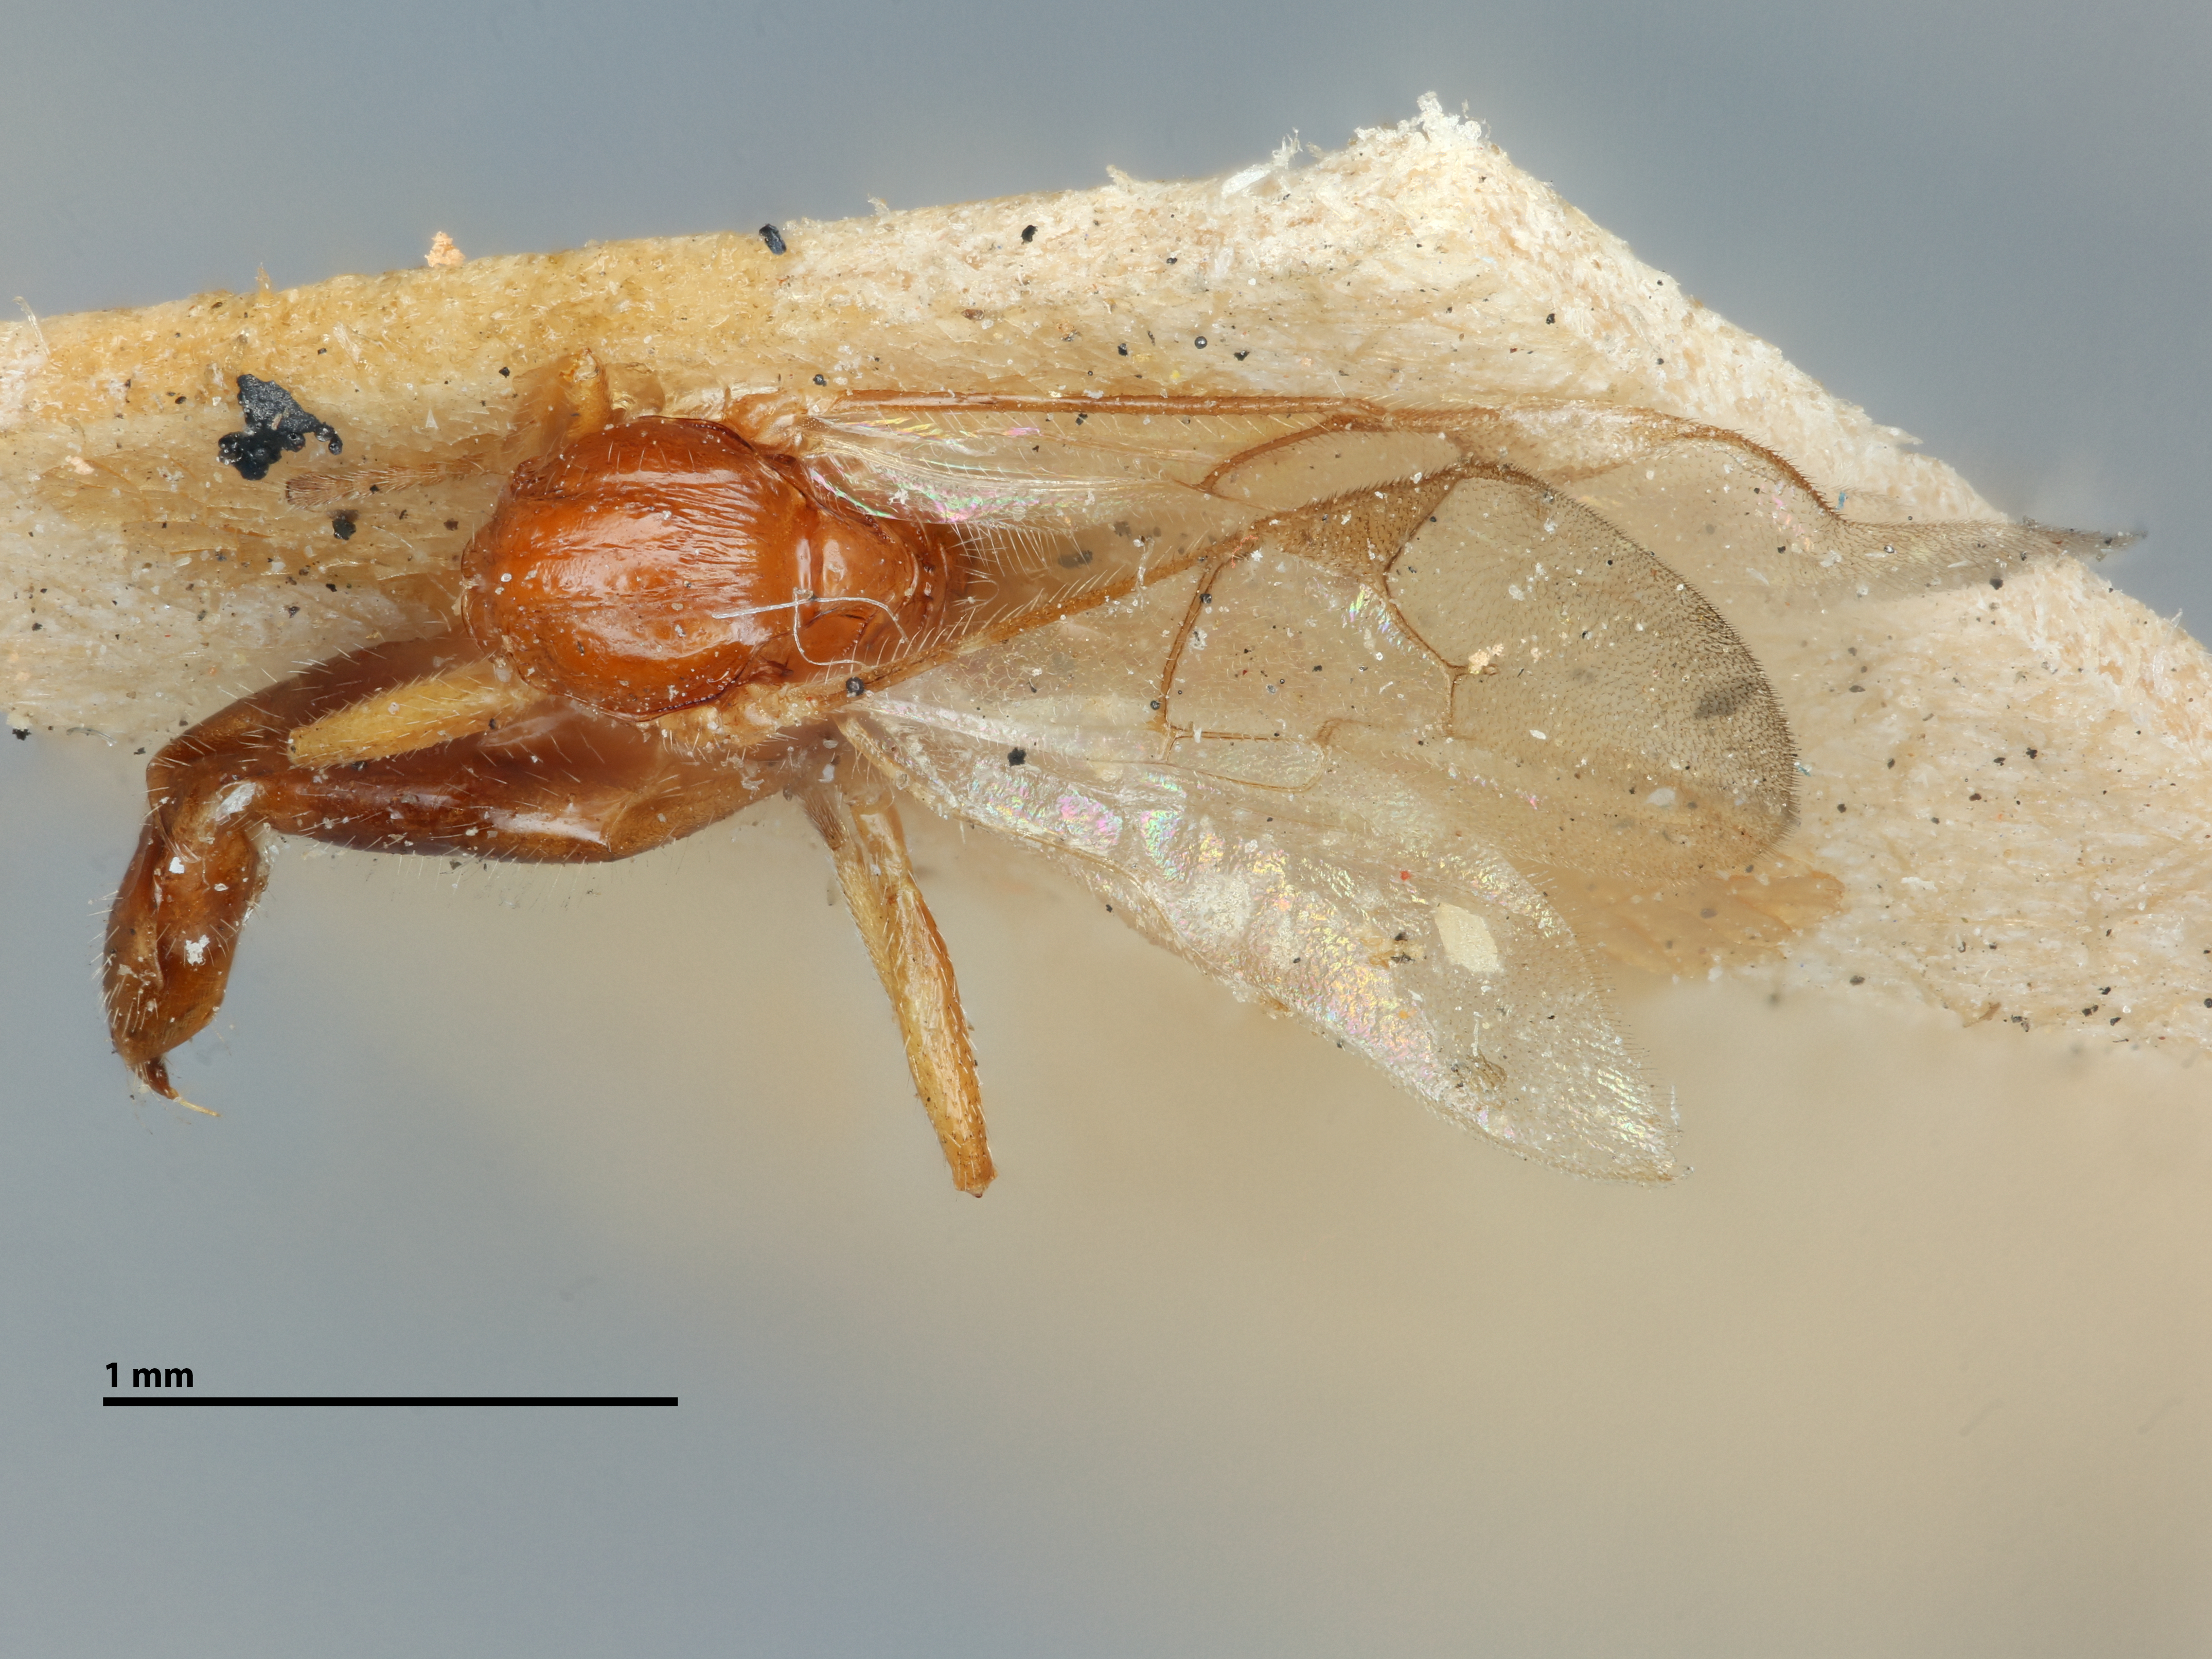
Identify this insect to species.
Aphidius macrogaster
